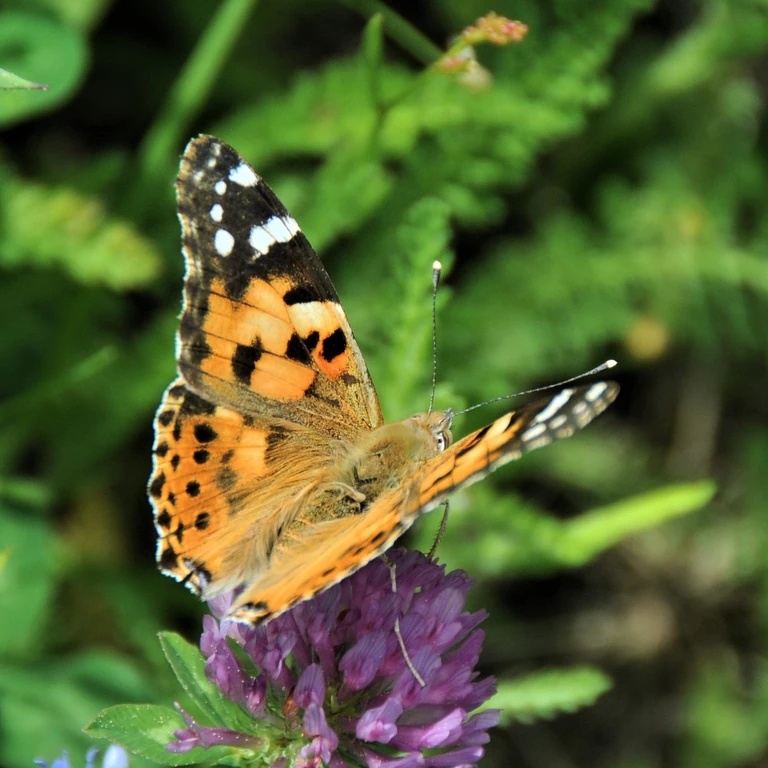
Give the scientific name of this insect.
Vanessa cardui
